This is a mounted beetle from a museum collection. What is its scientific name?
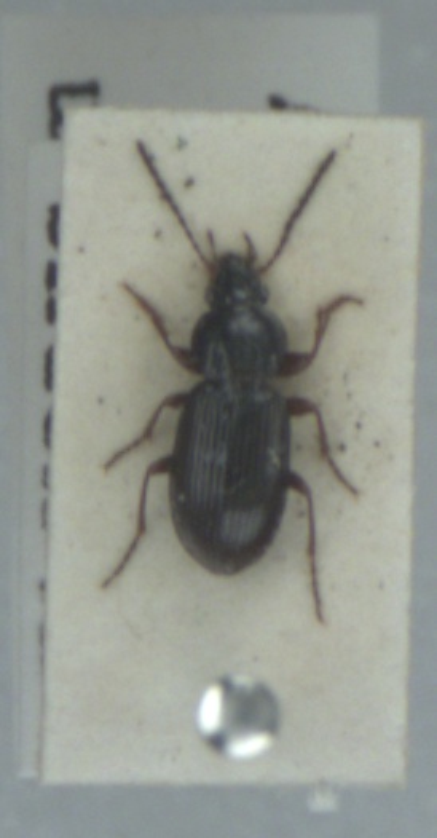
Pterostichus diligens
